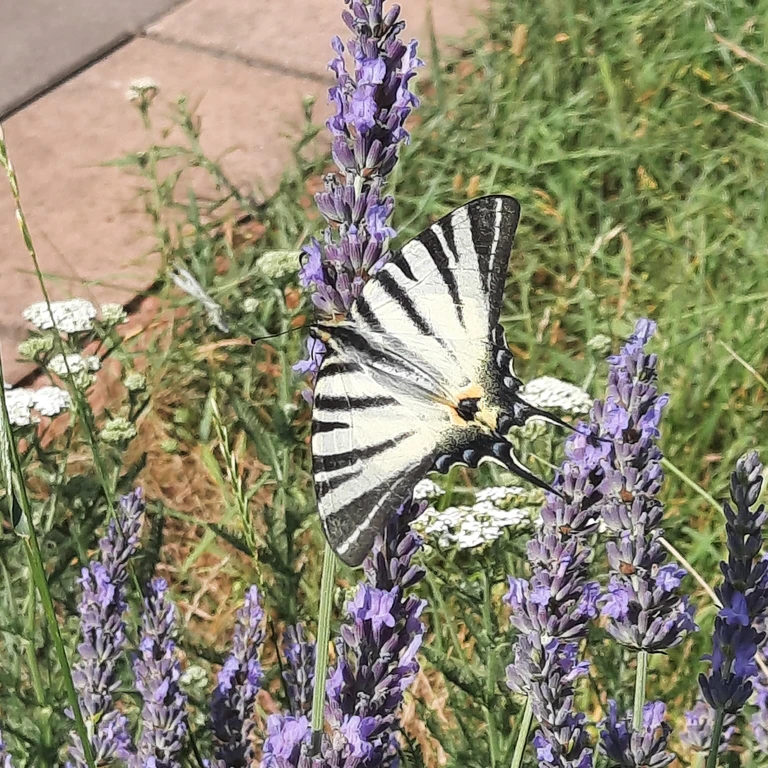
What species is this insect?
Iphiclides podalirius
